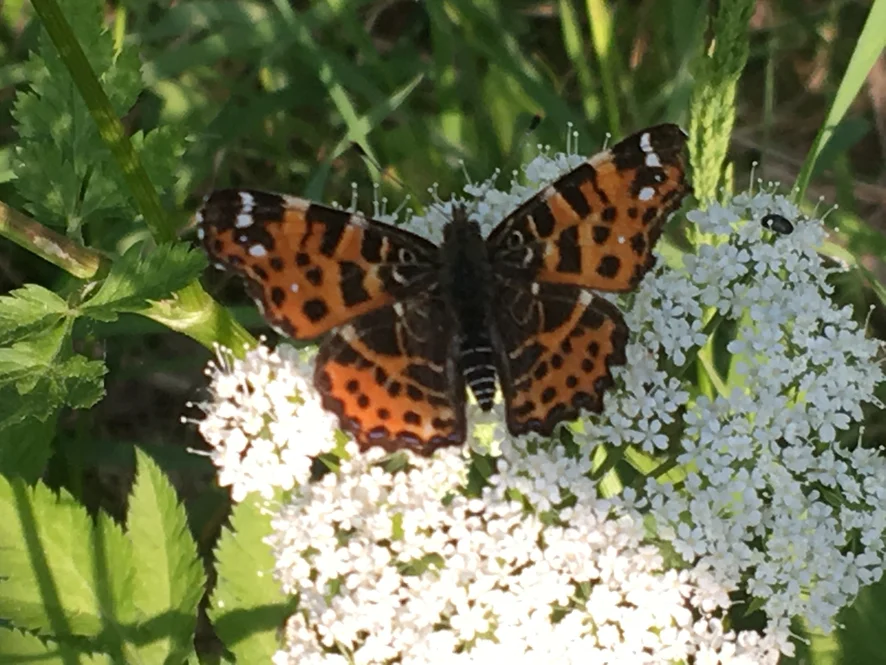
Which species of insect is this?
Araschnia levana
